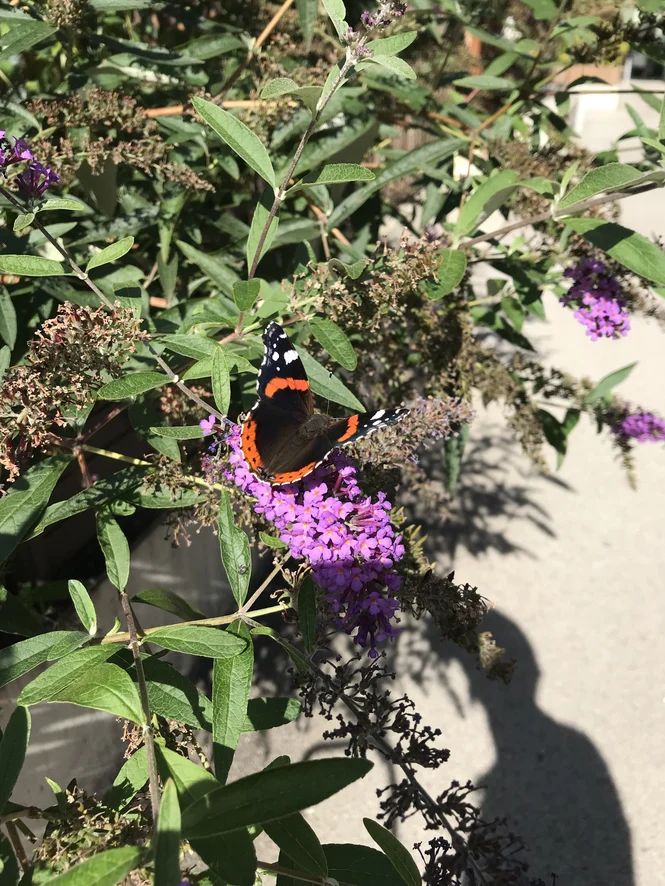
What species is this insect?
Vanessa atalanta
